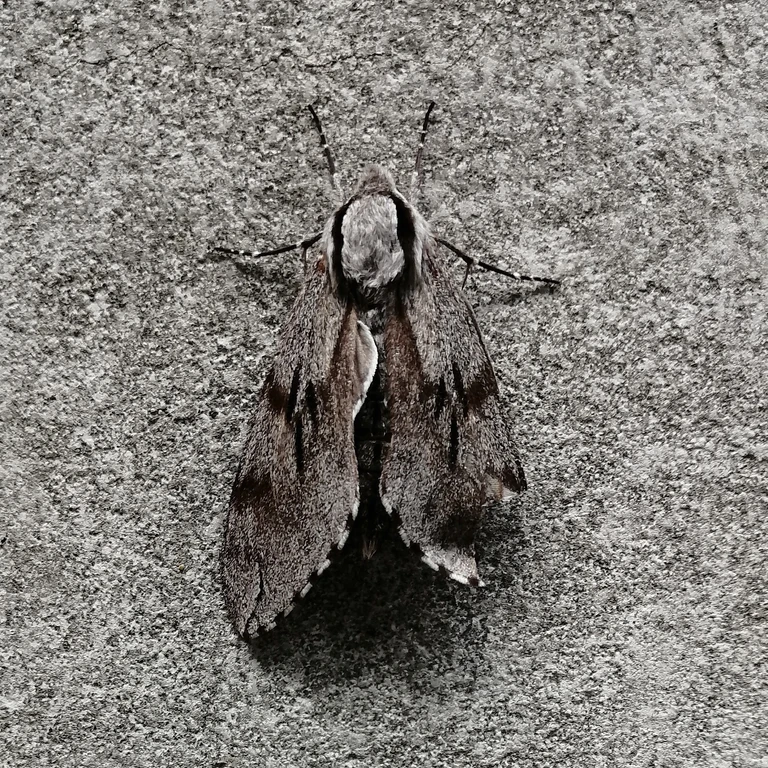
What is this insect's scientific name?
Sphinx pinastri
